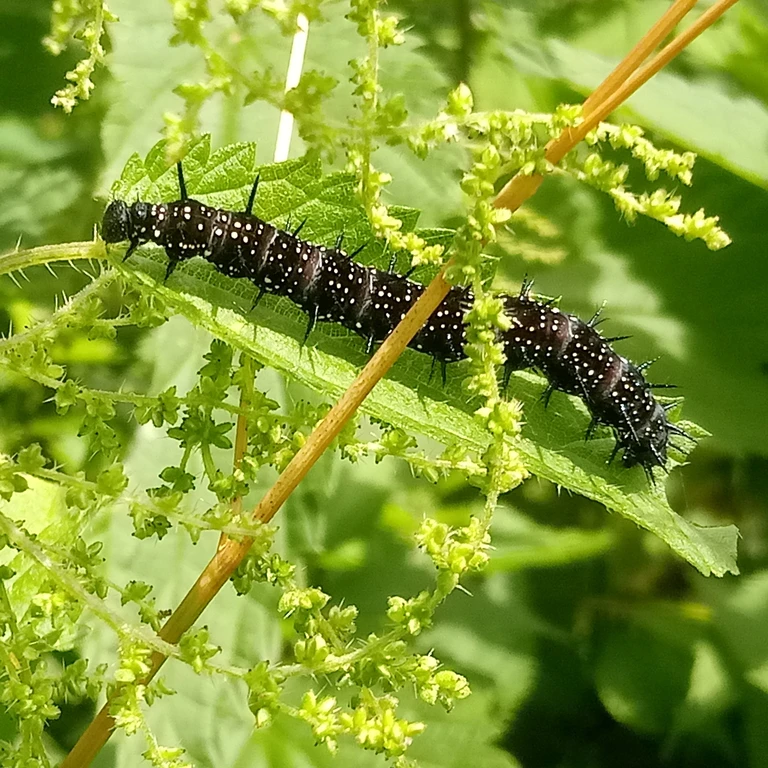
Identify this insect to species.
Aglais io
